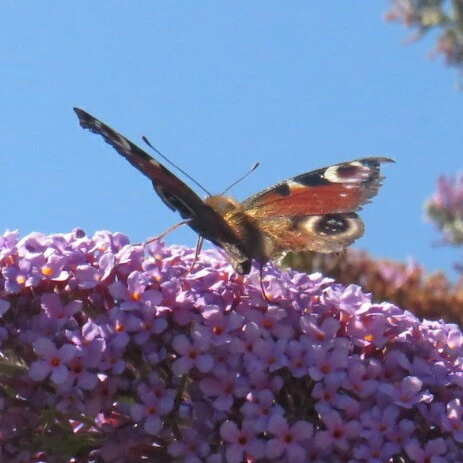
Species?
Aglais io
